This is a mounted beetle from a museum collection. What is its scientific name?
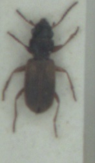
Bembidion laterale
